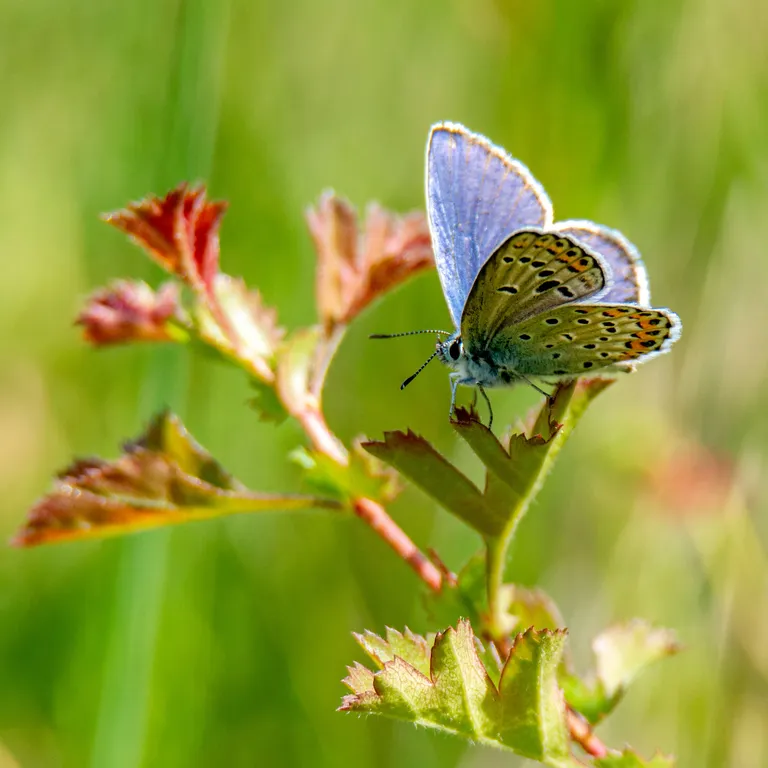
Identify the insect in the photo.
Plebejus argyrognomon
